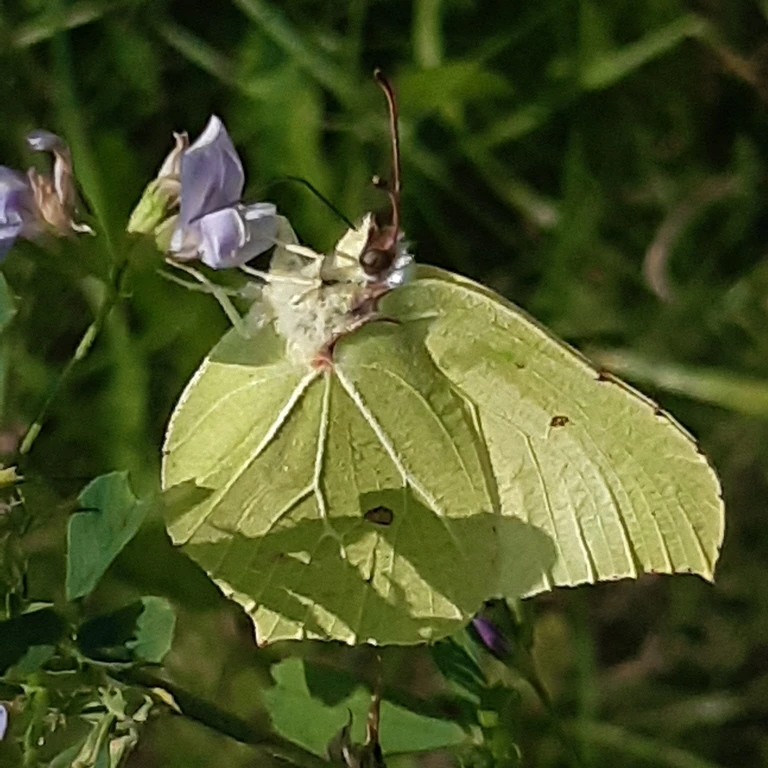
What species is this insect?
Gonepteryx rhamni
